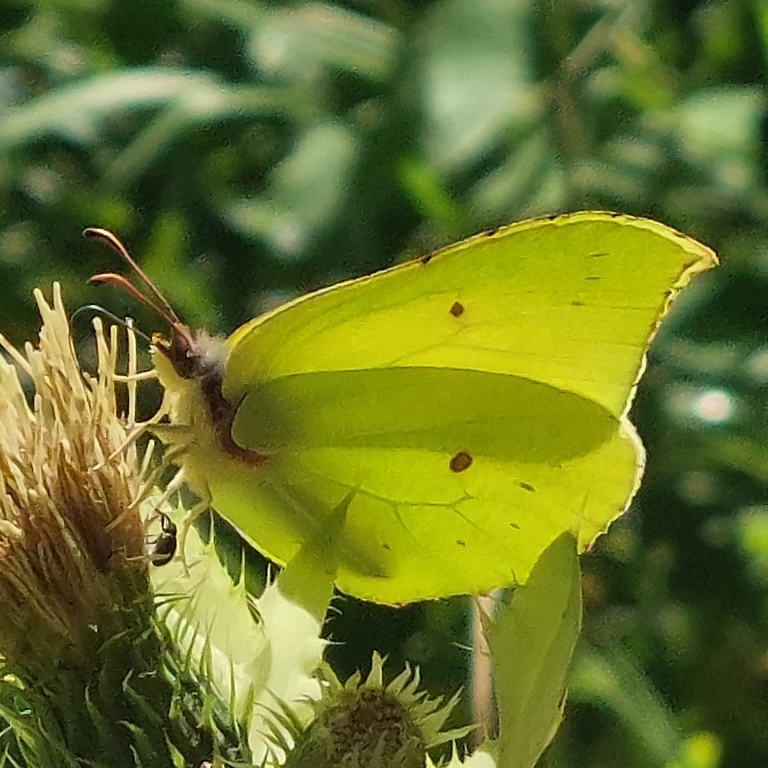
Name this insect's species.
Gonepteryx rhamni
